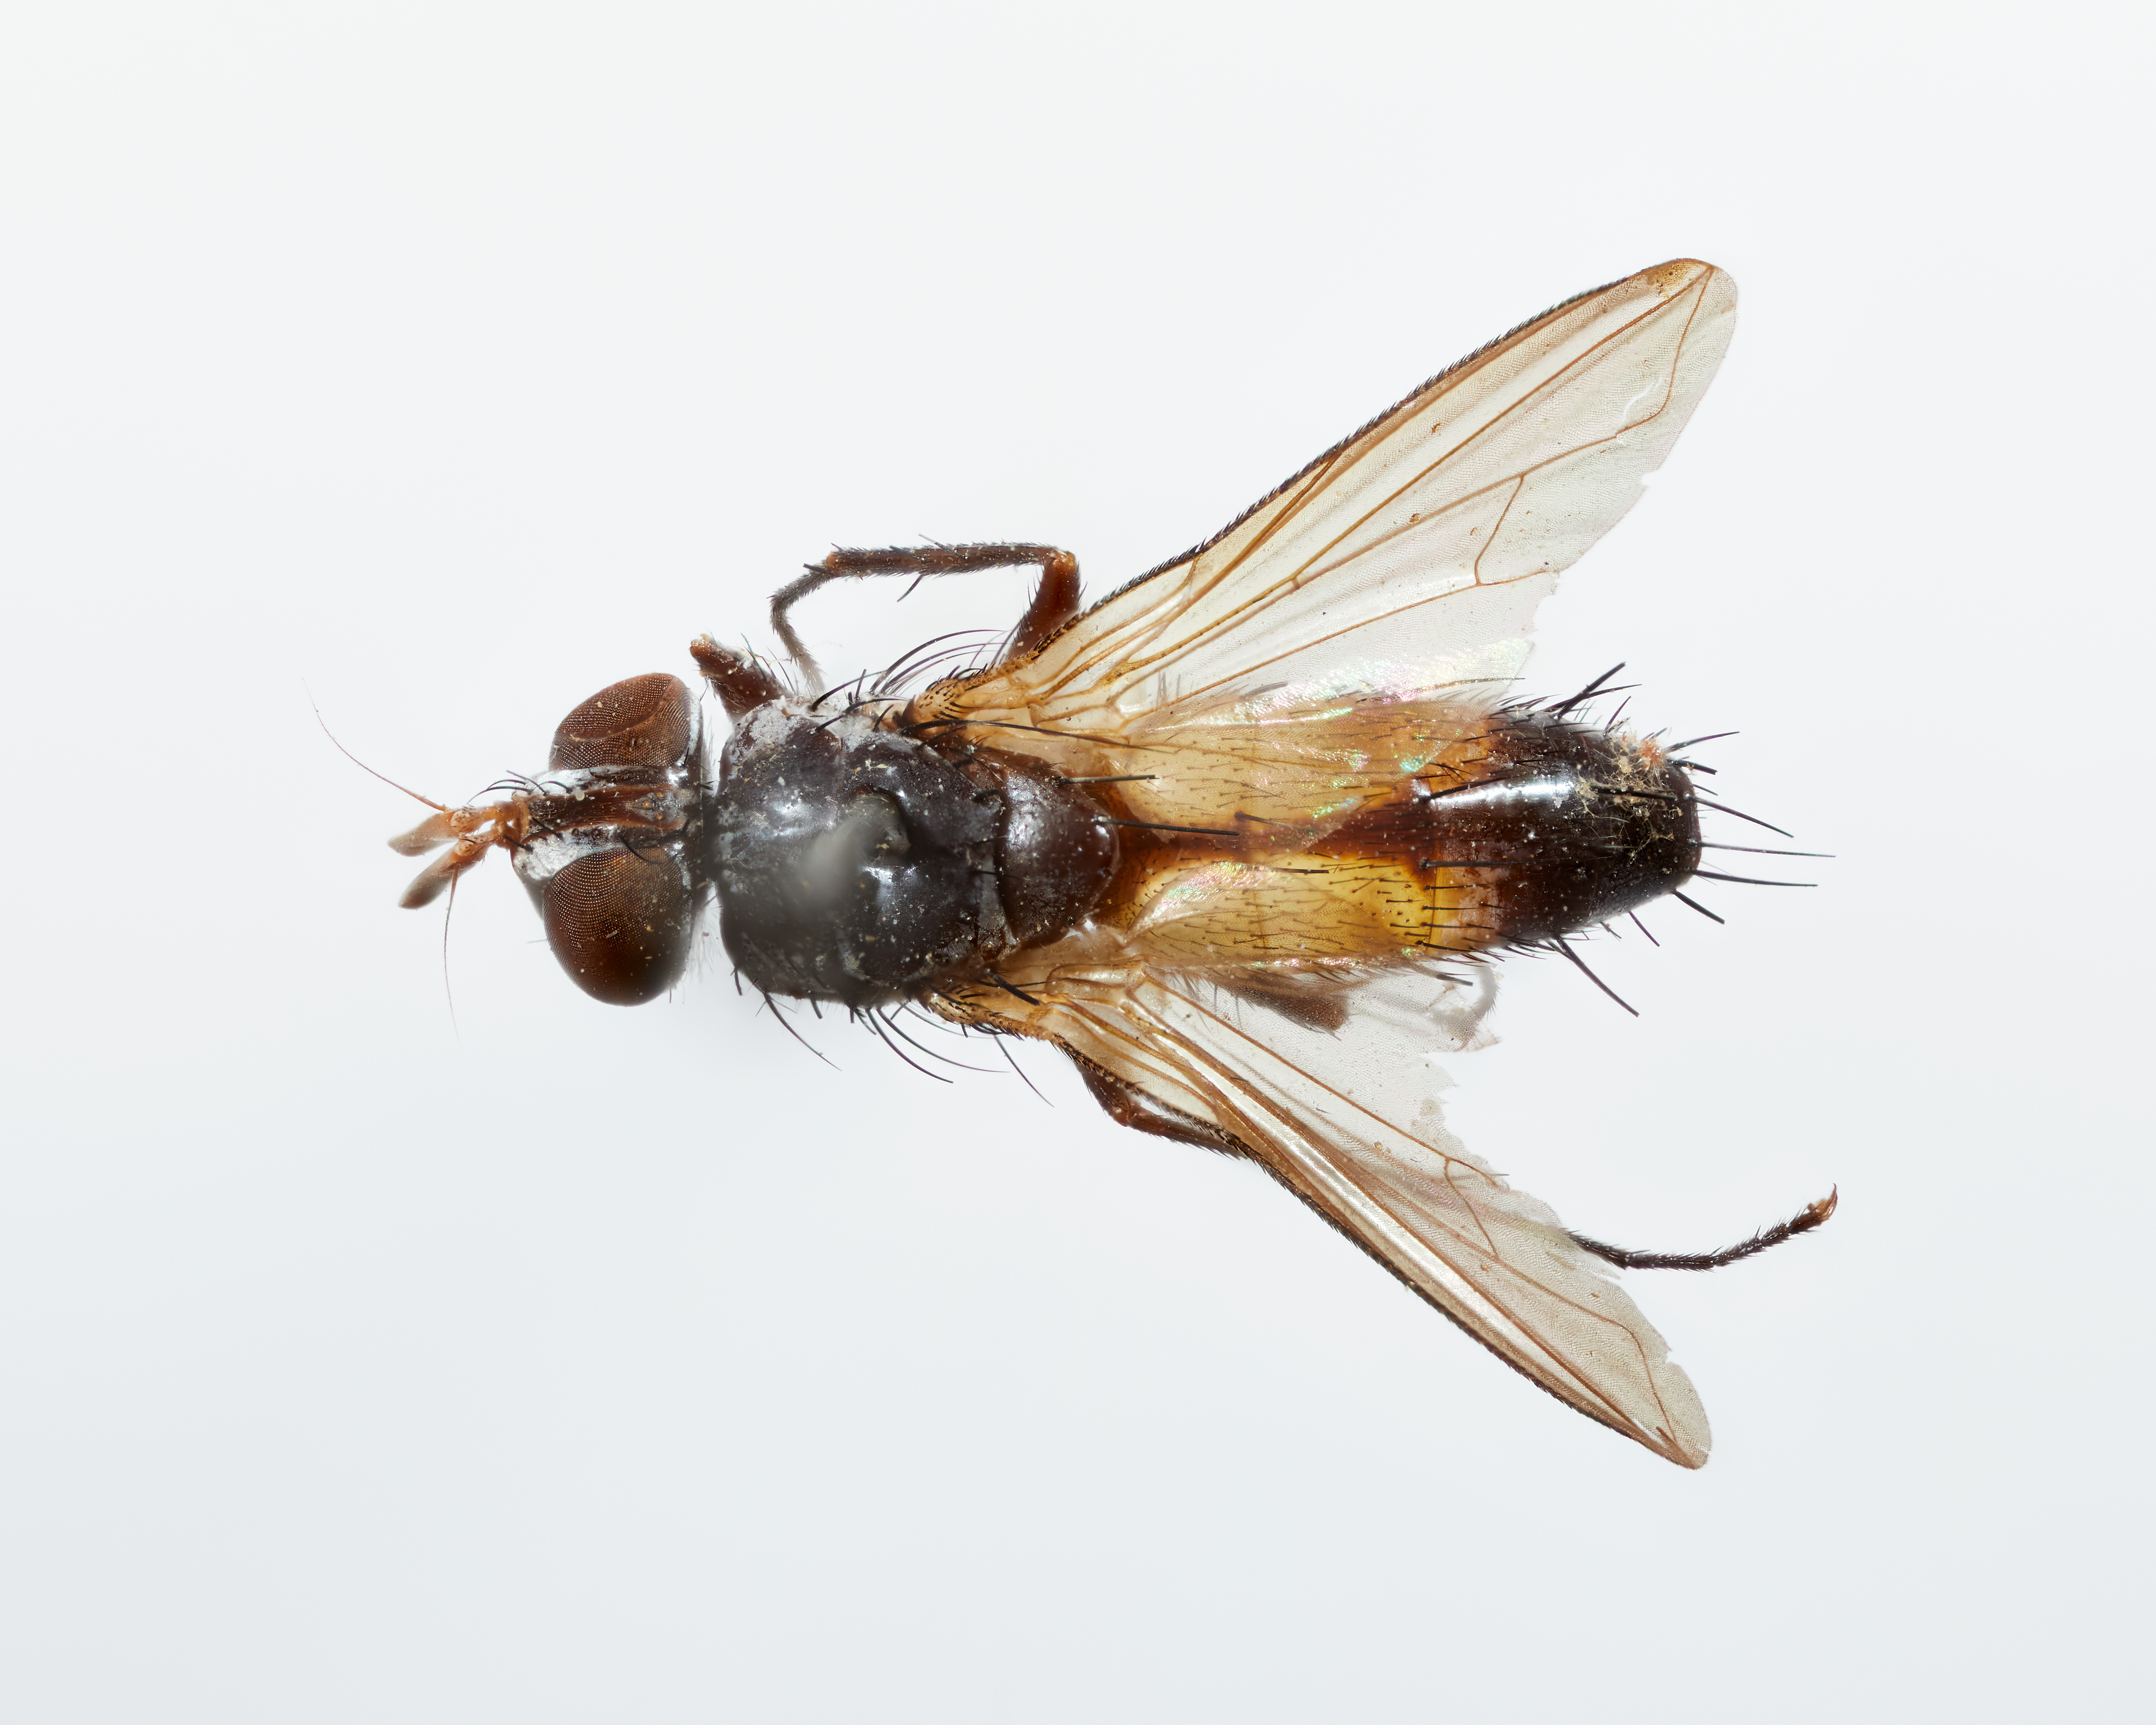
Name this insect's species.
Chaetomyiobia javana
